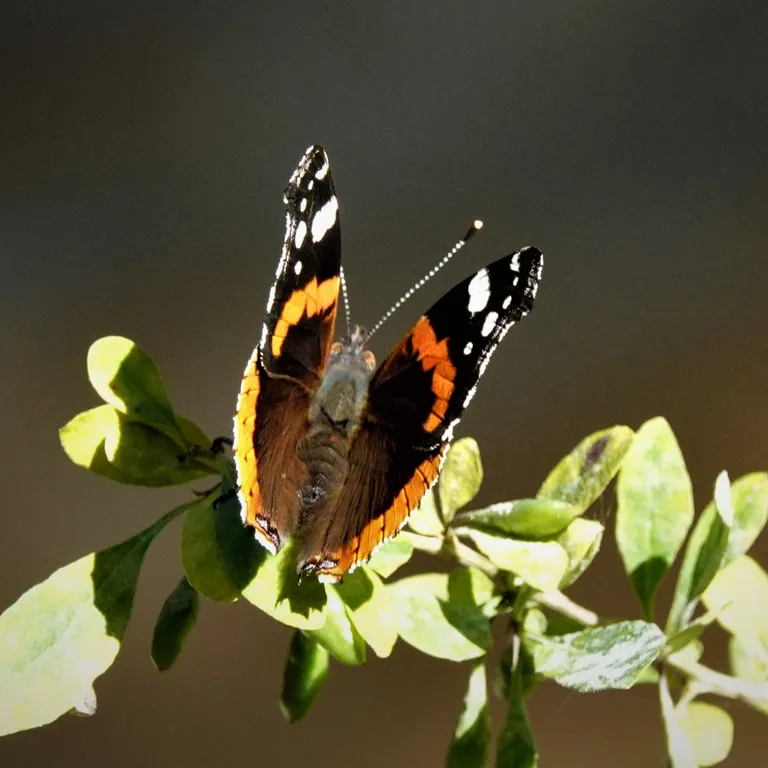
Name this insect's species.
Vanessa atalanta
